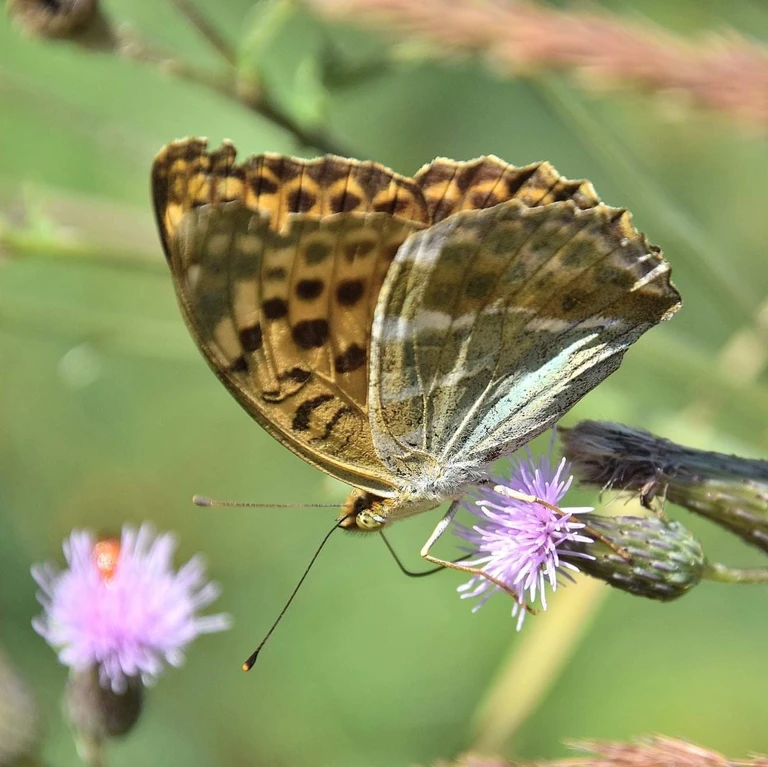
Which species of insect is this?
Argynnis paphia
